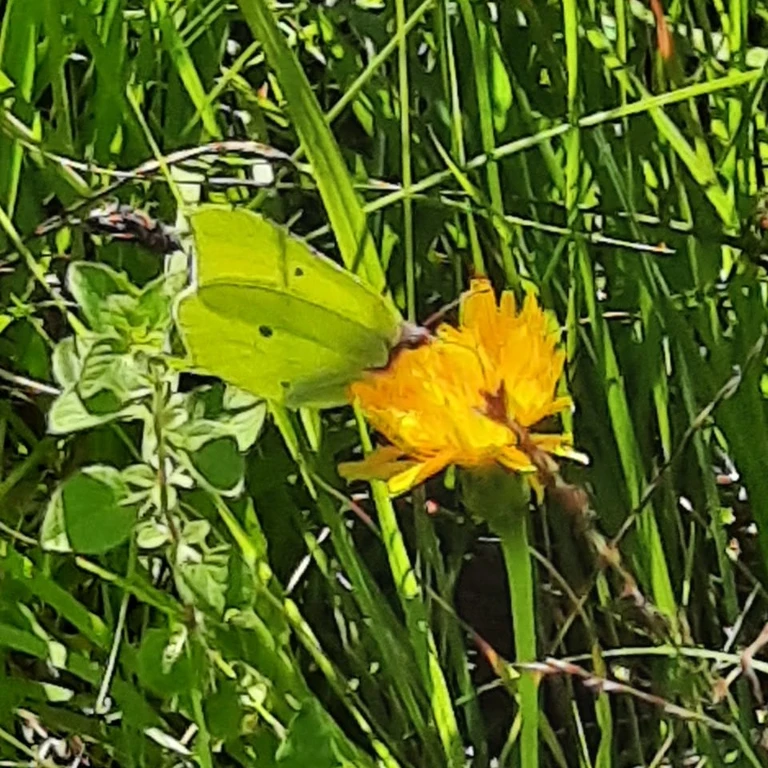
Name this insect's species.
Gonepteryx rhamni
